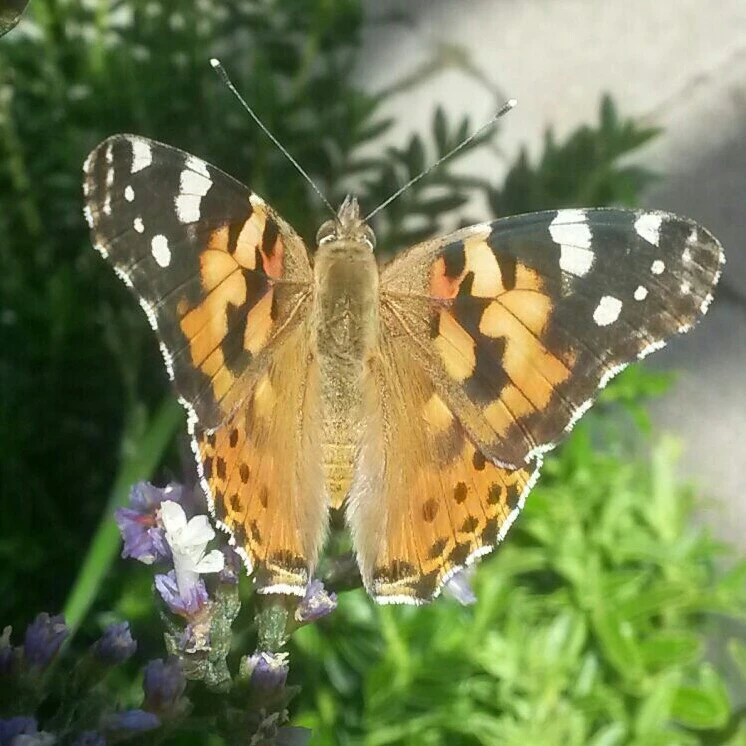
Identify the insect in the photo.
Vanessa cardui
